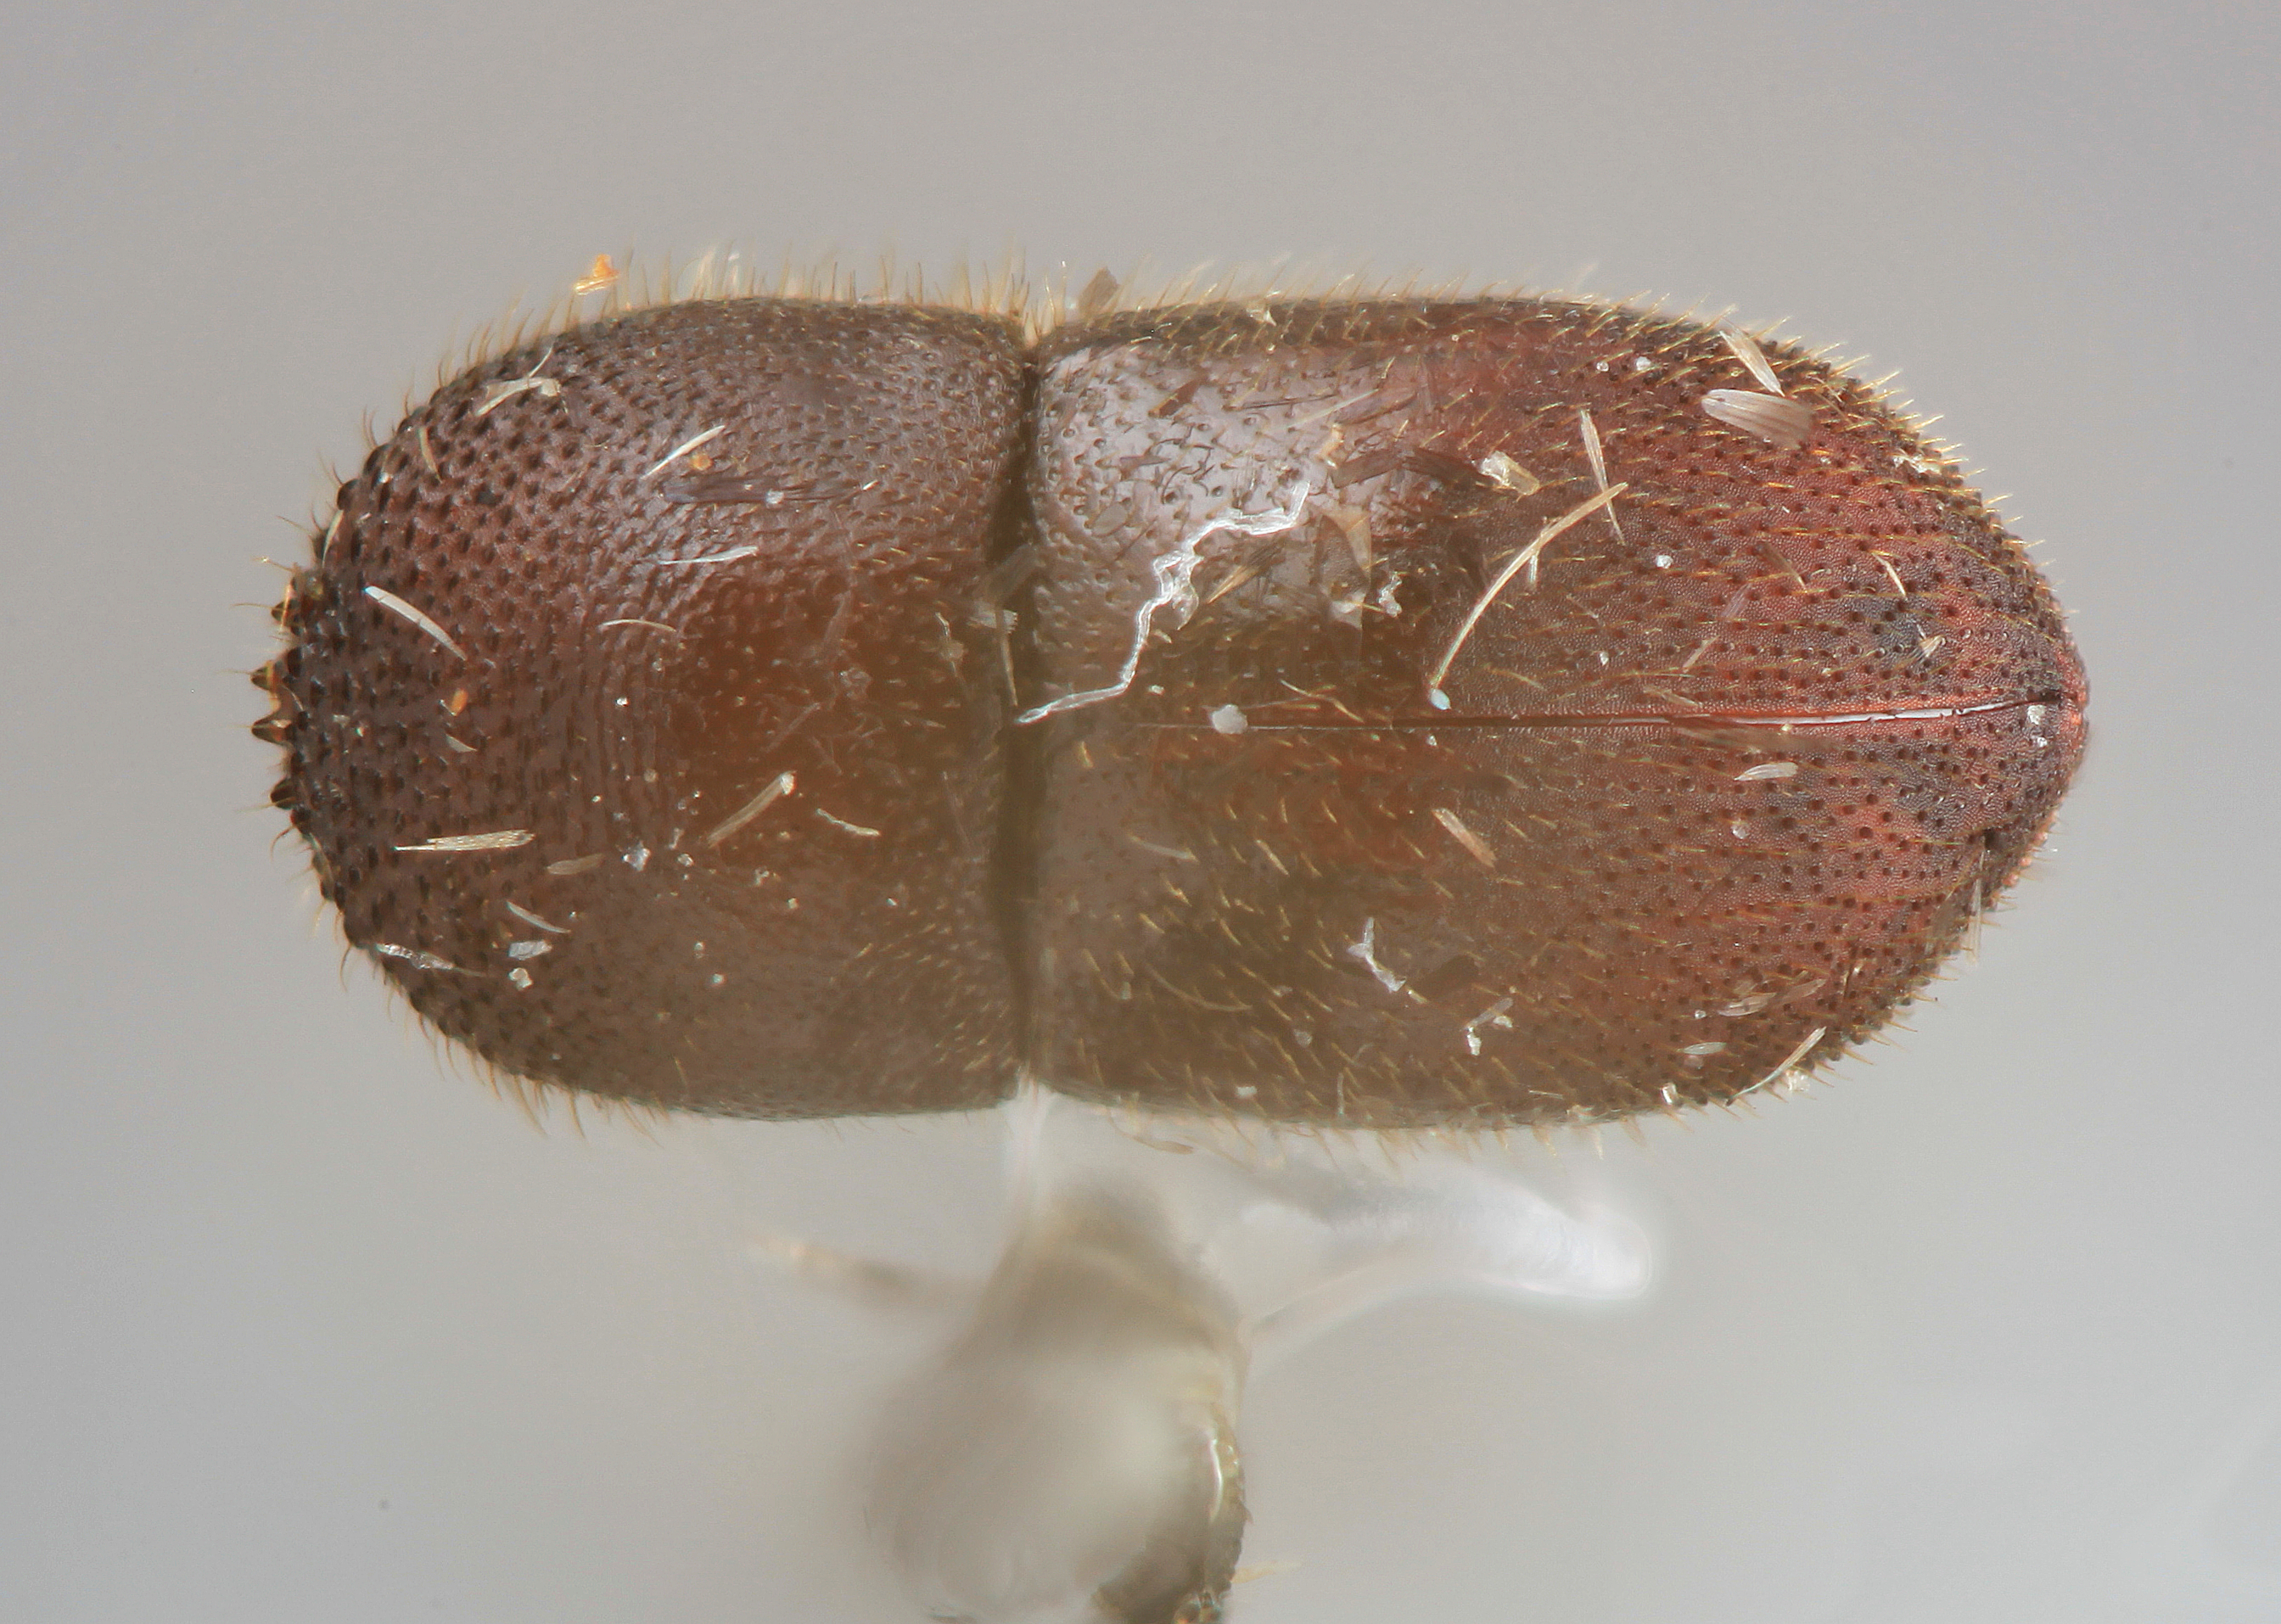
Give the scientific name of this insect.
Dryocoetoides versutus
